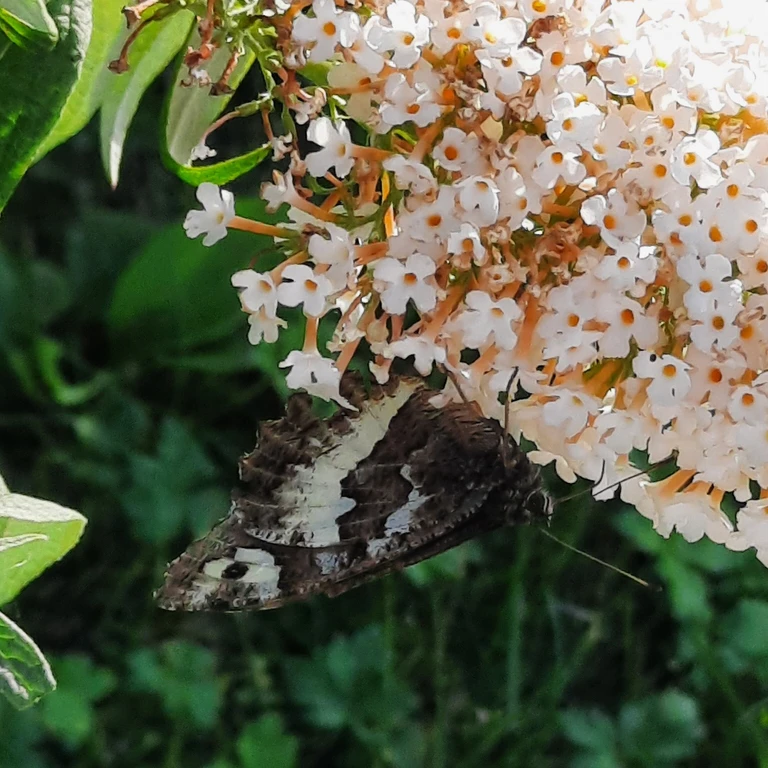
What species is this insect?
Brintesia circe
